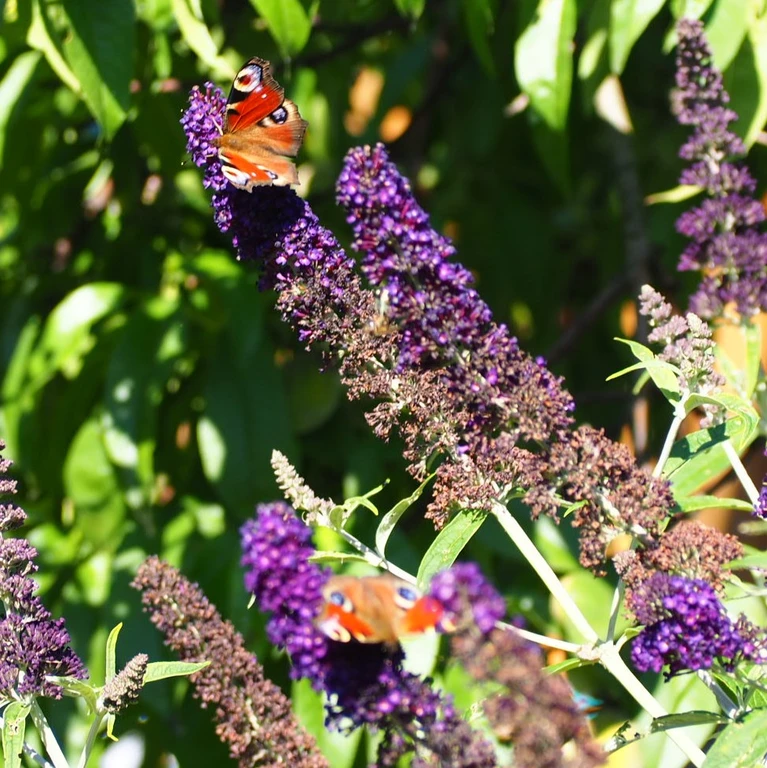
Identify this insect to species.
Aglais io
